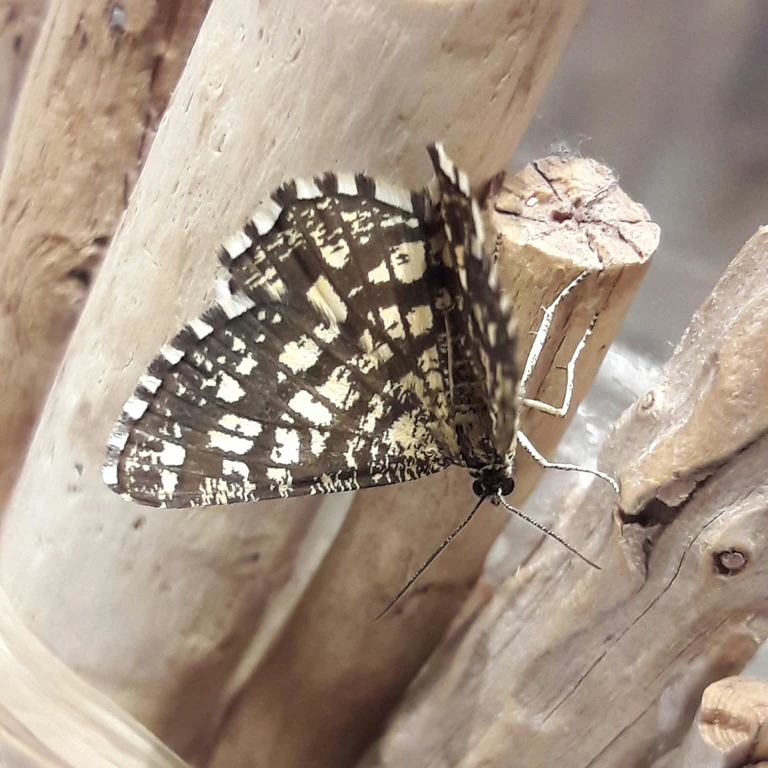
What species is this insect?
Chiasmia clathrata
